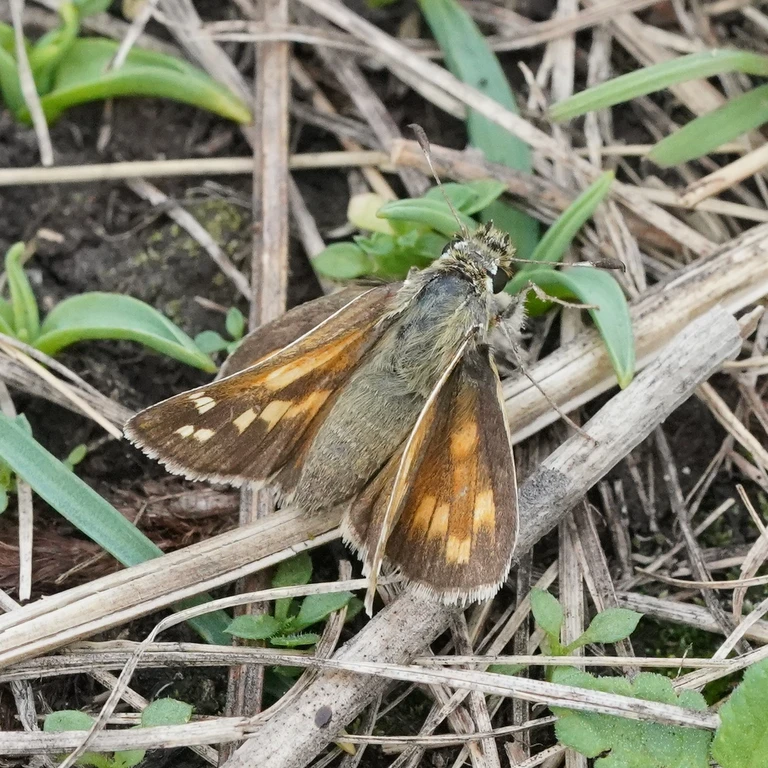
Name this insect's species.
Hesperia comma
